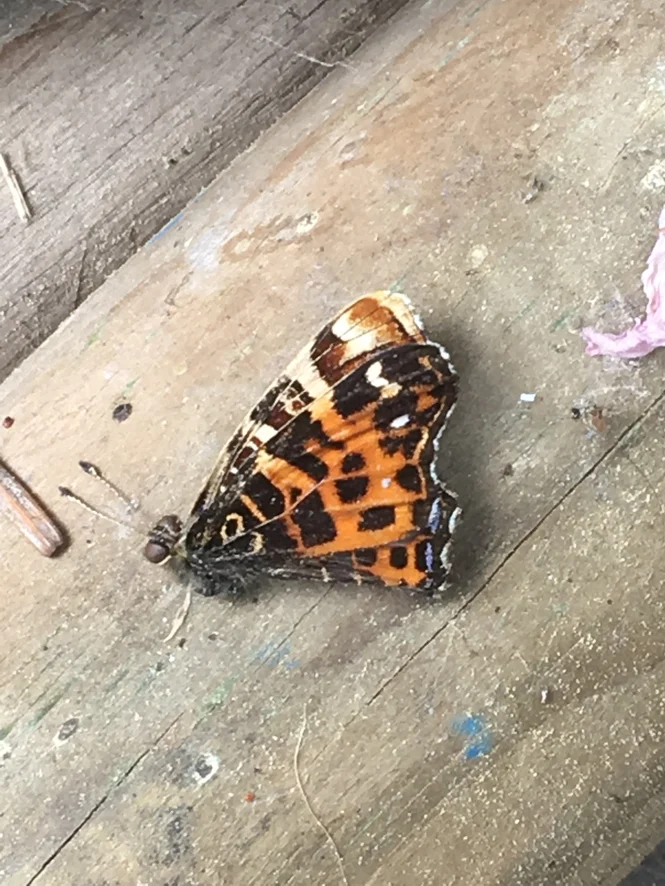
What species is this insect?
Araschnia levana
